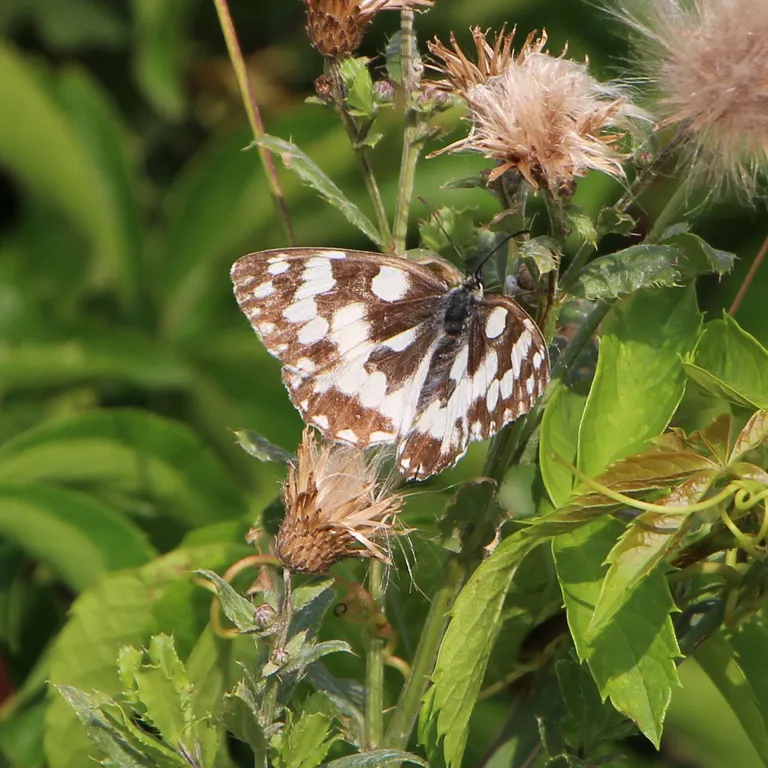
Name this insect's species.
Melanargia galathea
